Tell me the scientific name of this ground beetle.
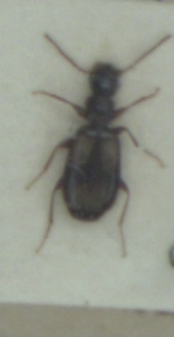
Calodromius spilotus
